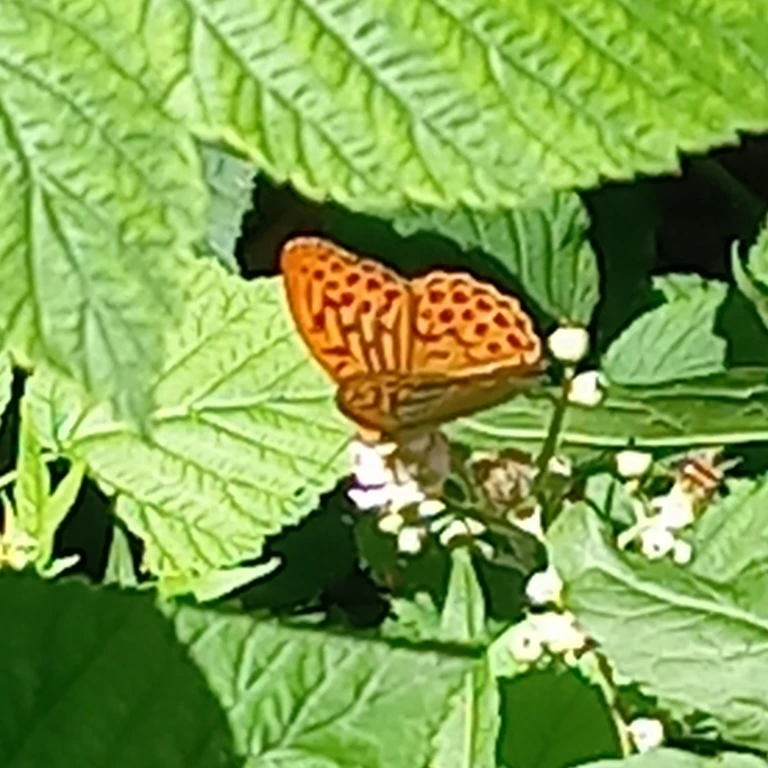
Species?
Argynnis paphia
